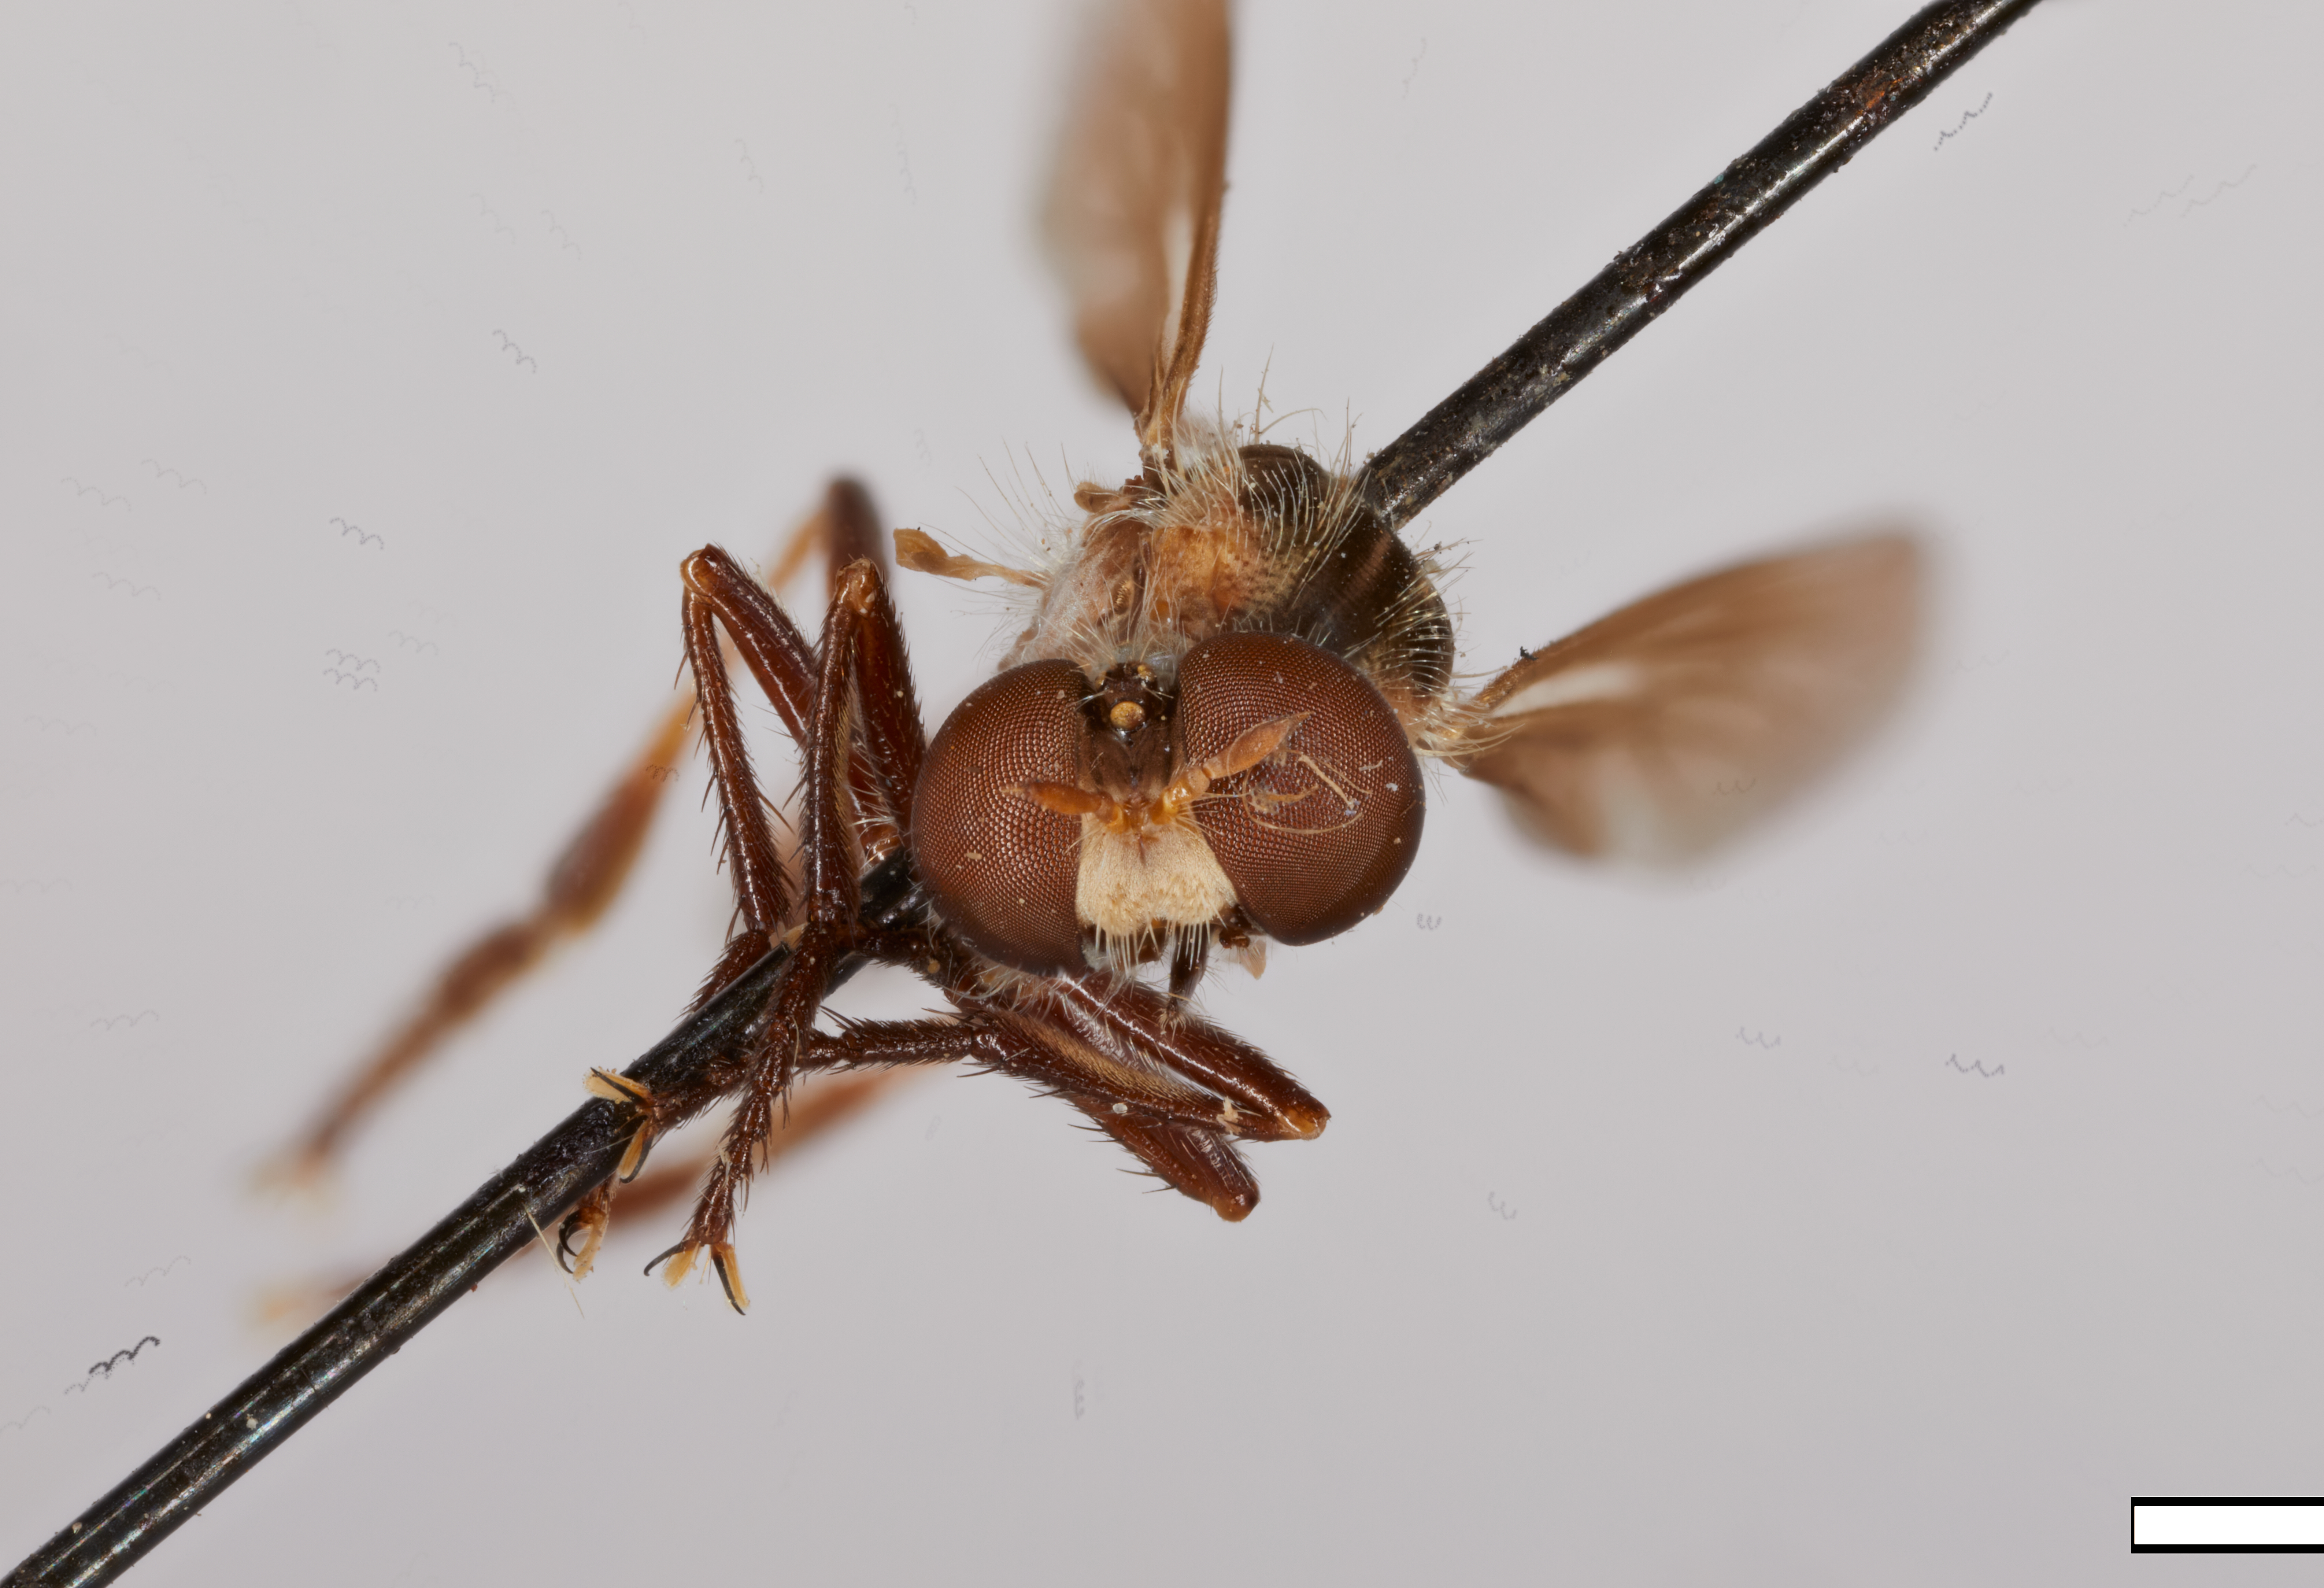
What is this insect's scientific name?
Aphamartania marga
